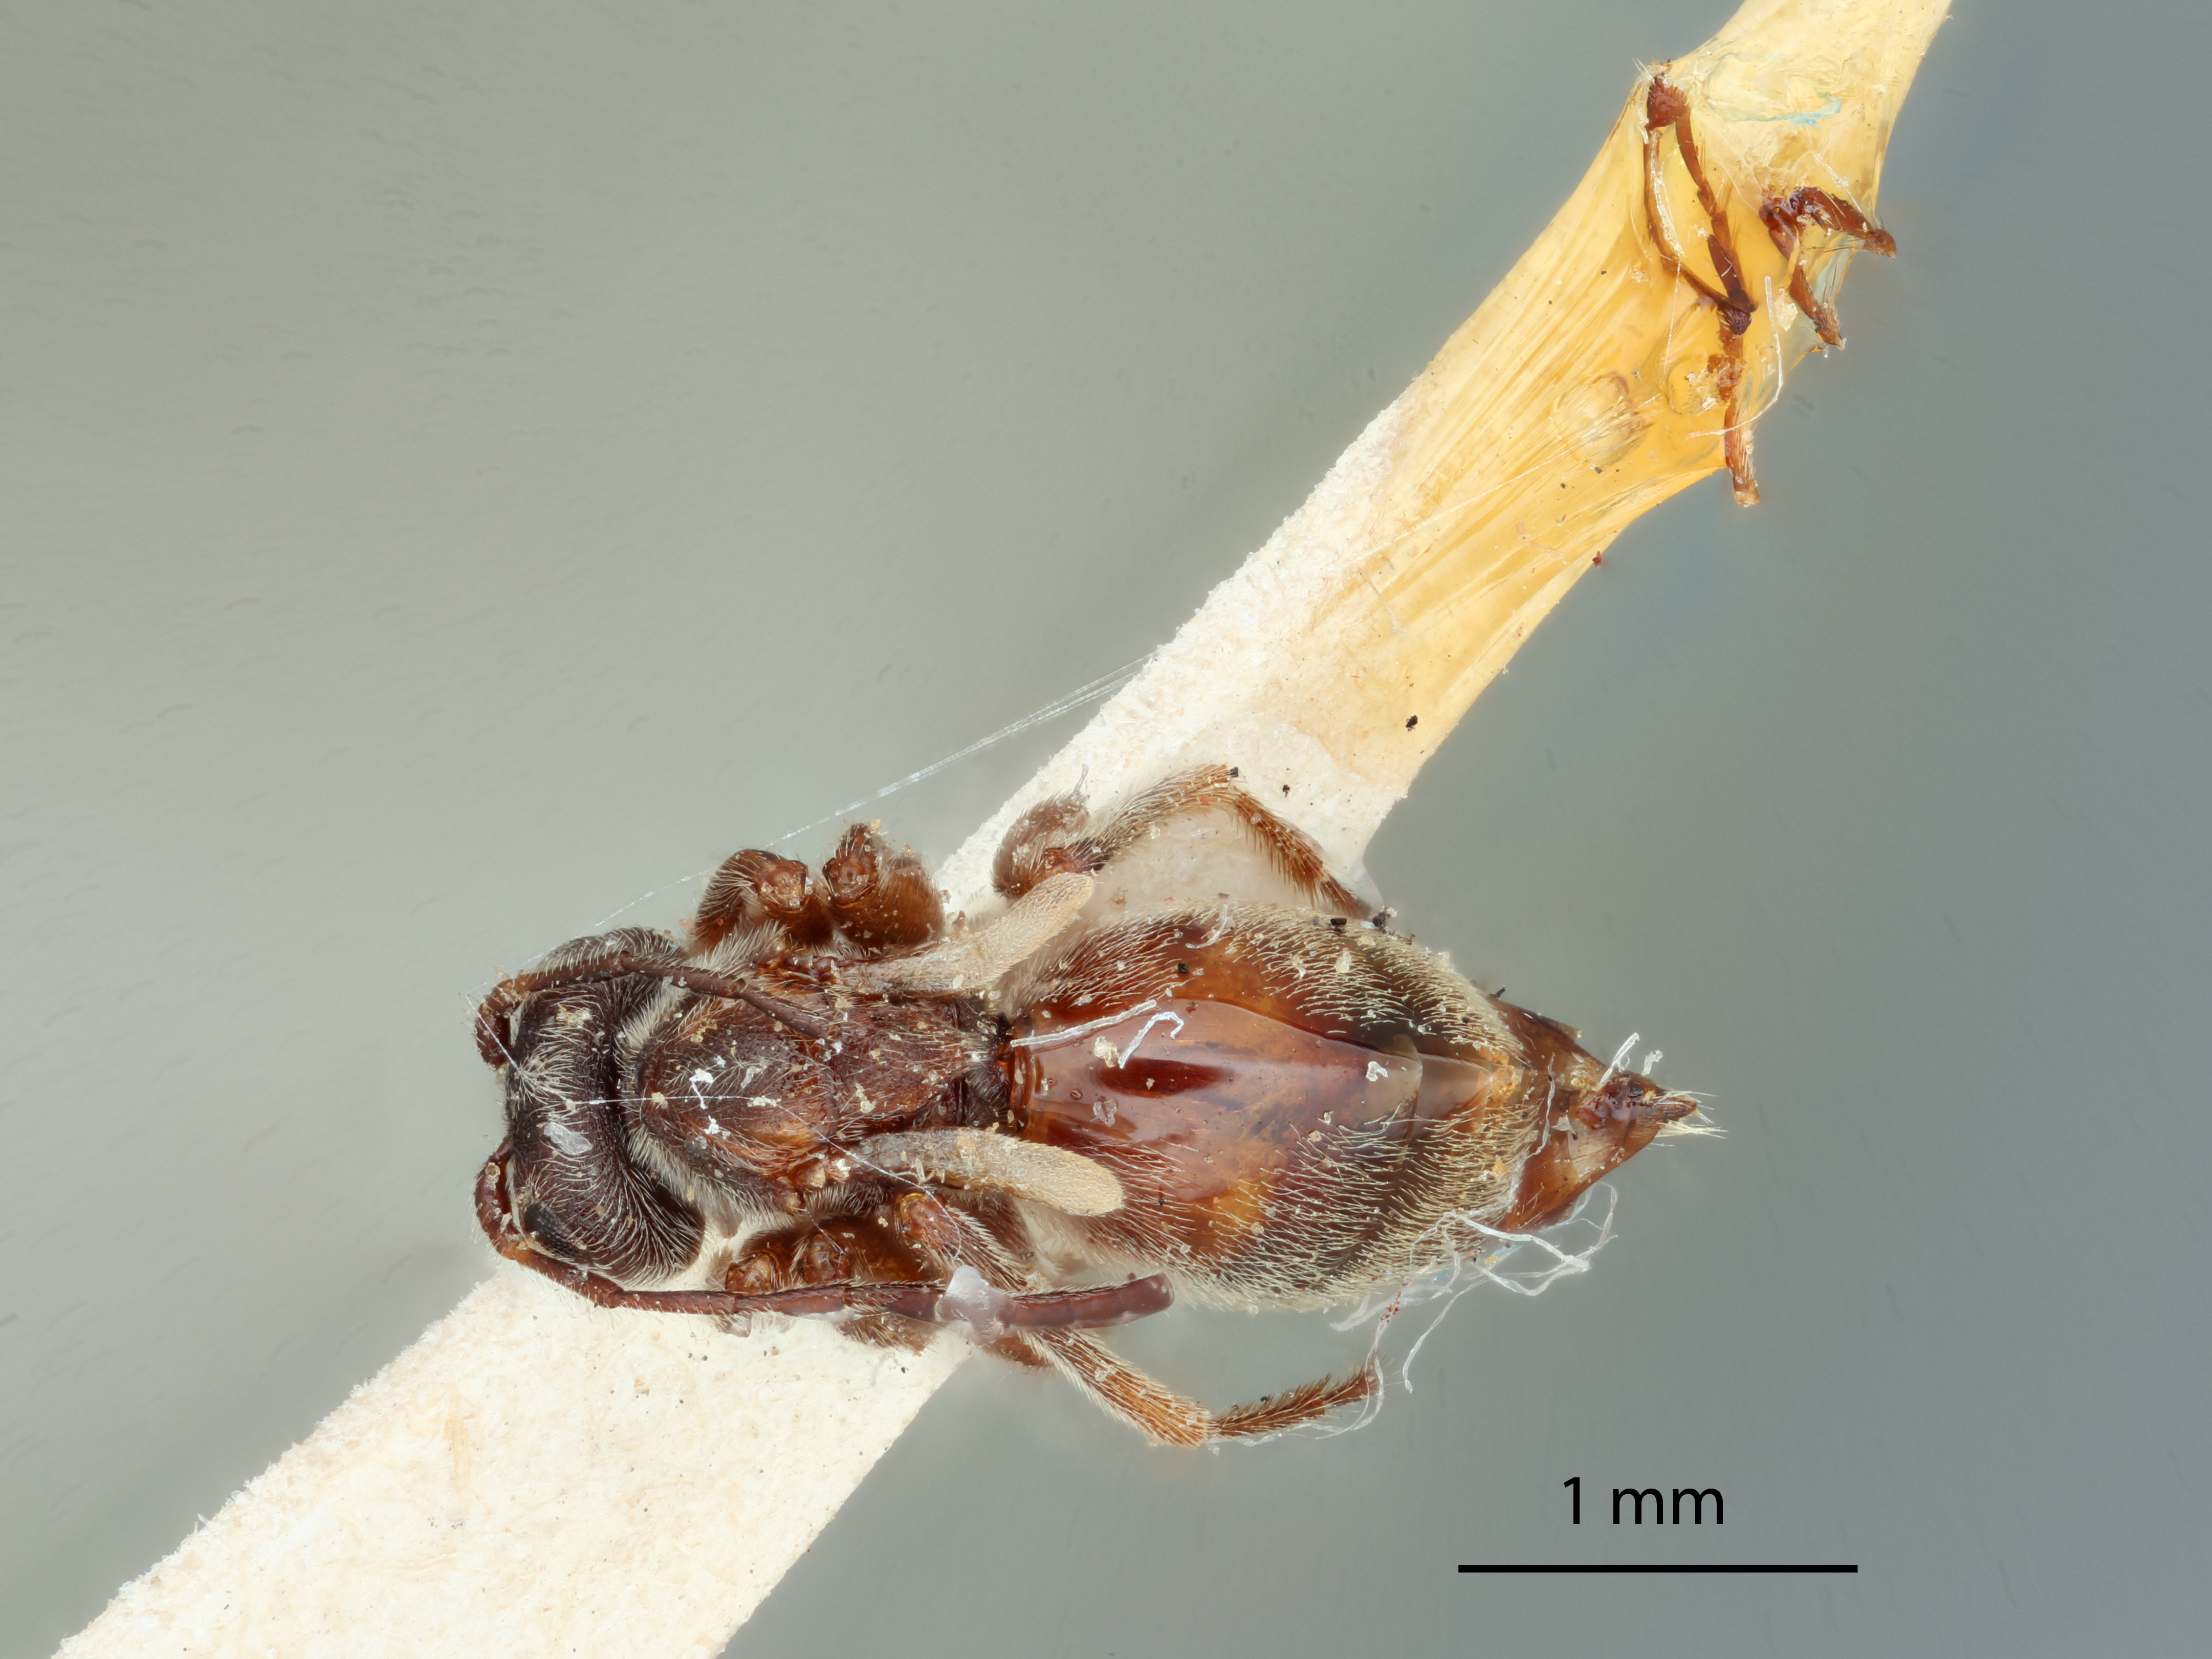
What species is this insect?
Acraspis undulata
